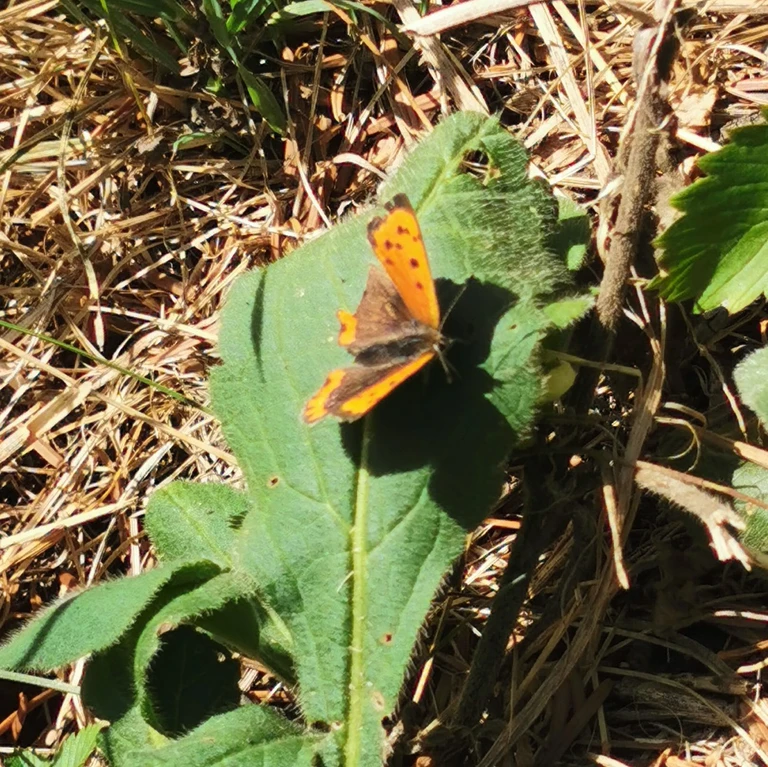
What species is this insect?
Lycaena phlaeas
